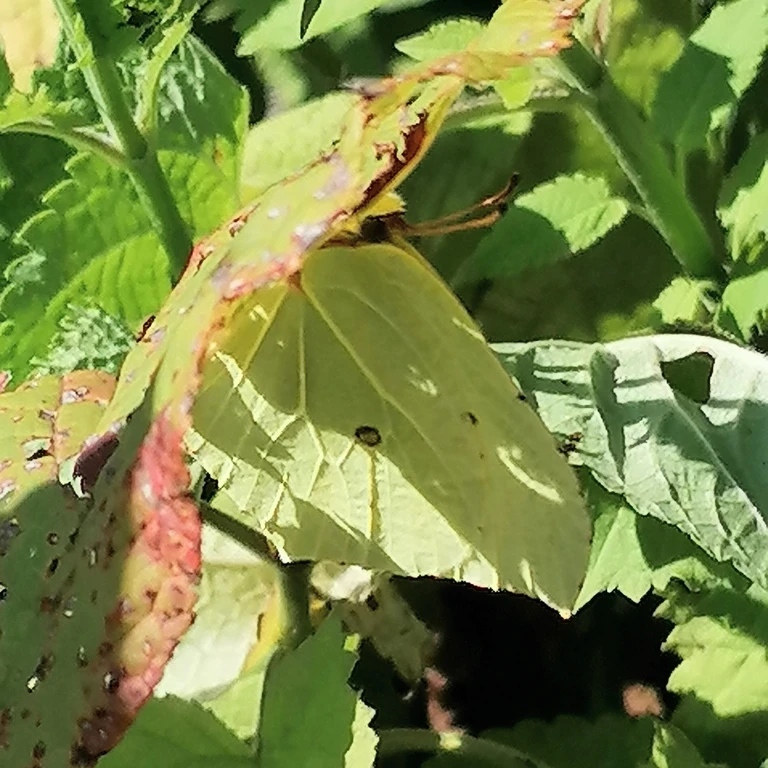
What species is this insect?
Gonepteryx rhamni
